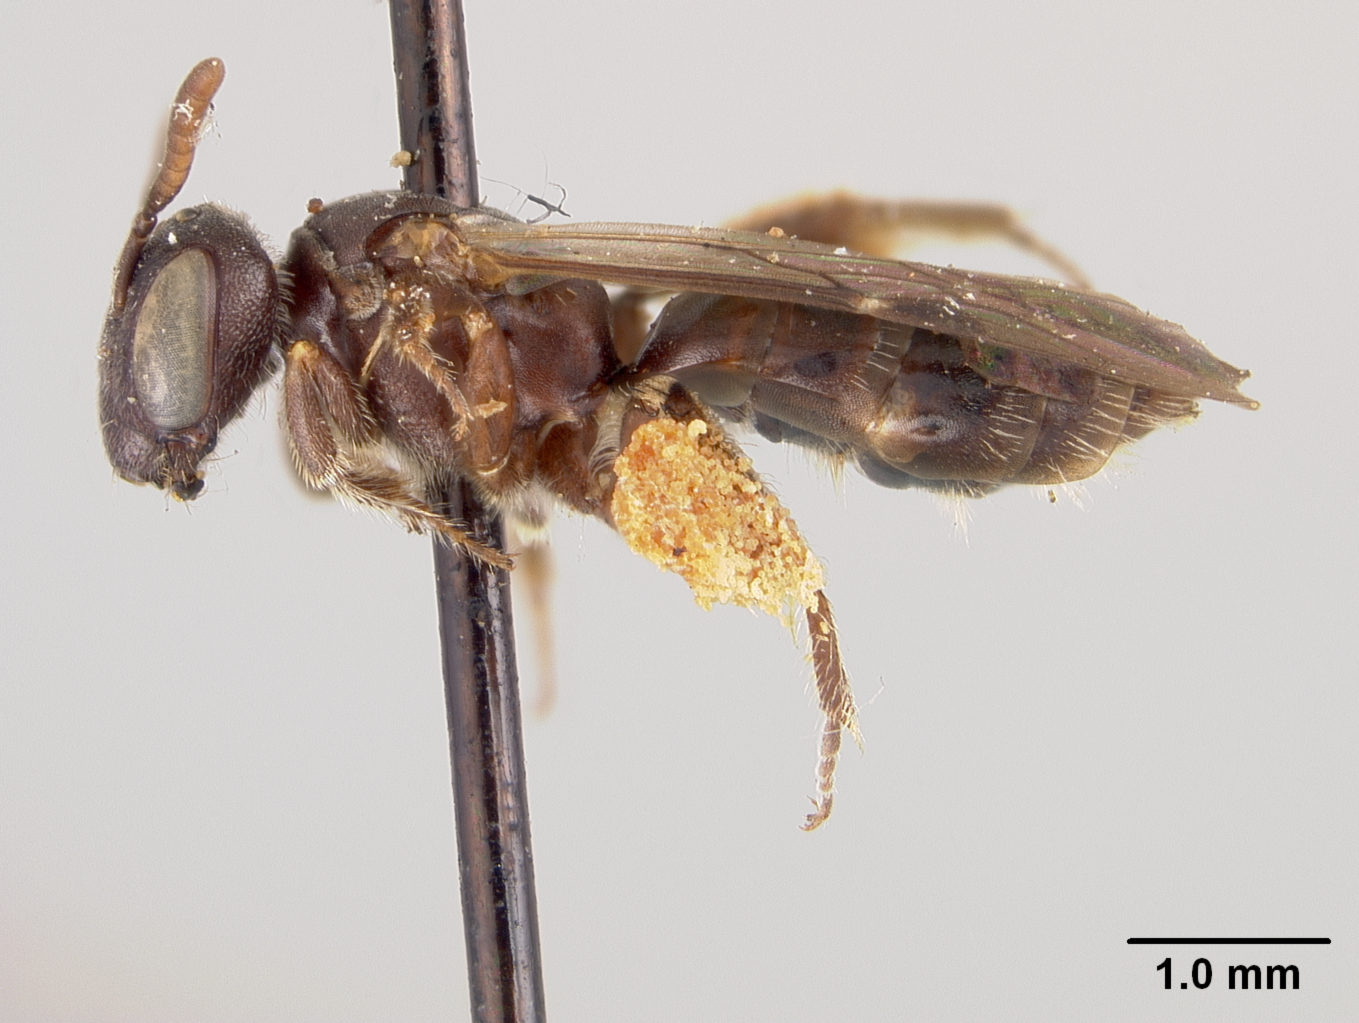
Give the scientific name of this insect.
Pseudopanurgus stevensi
